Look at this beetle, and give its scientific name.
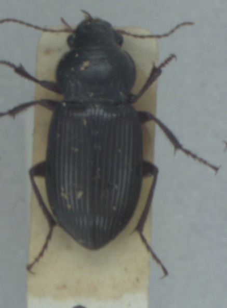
Amara aulica
